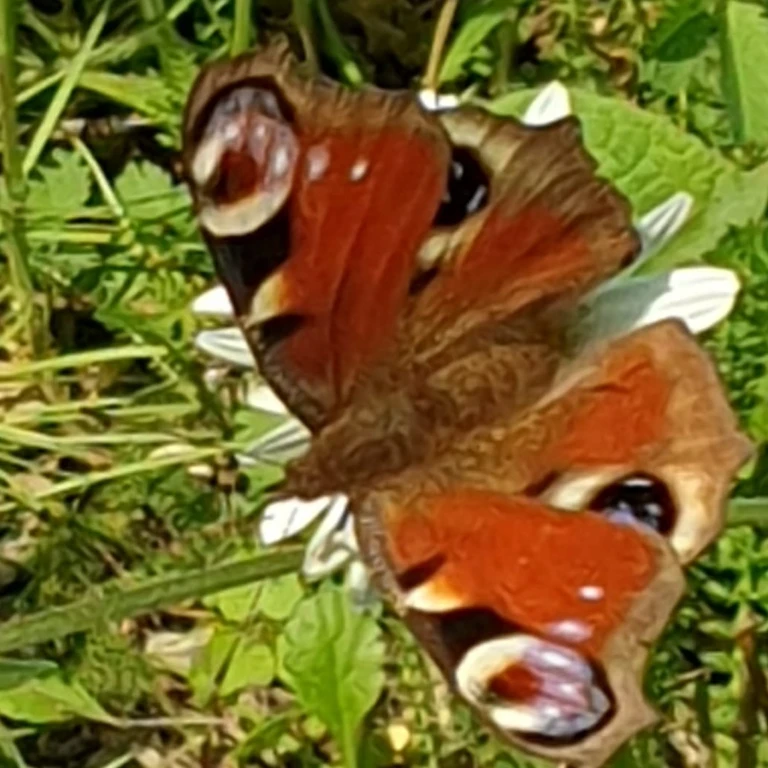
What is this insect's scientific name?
Aglais io
